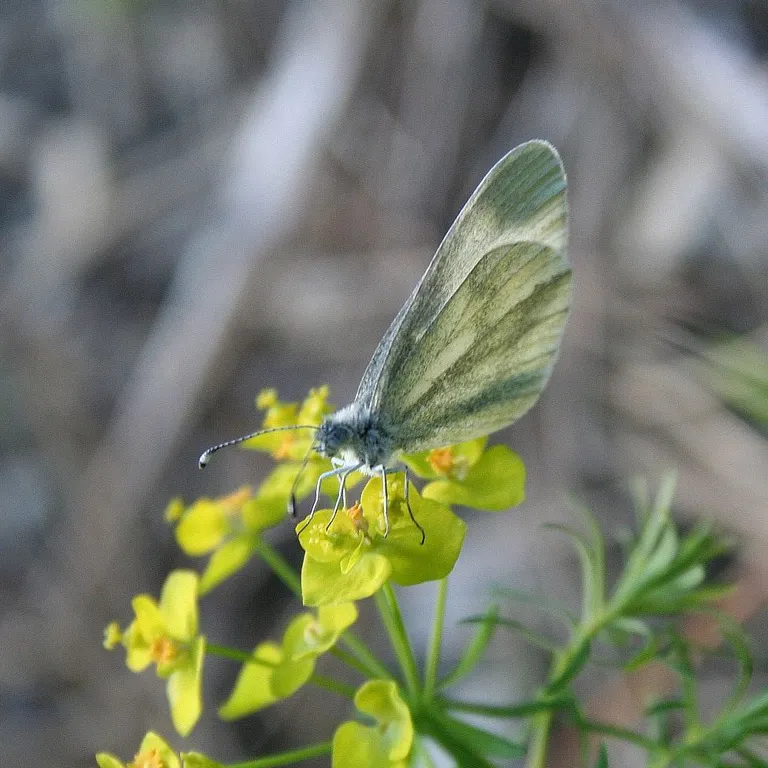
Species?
Leptidea sinapis/juvernica
